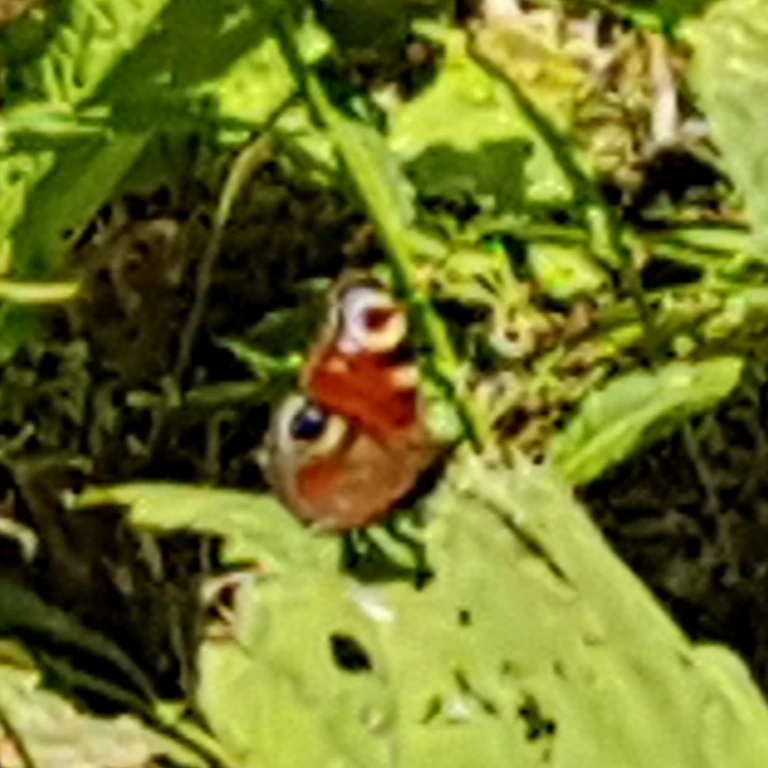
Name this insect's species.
Aglais io
